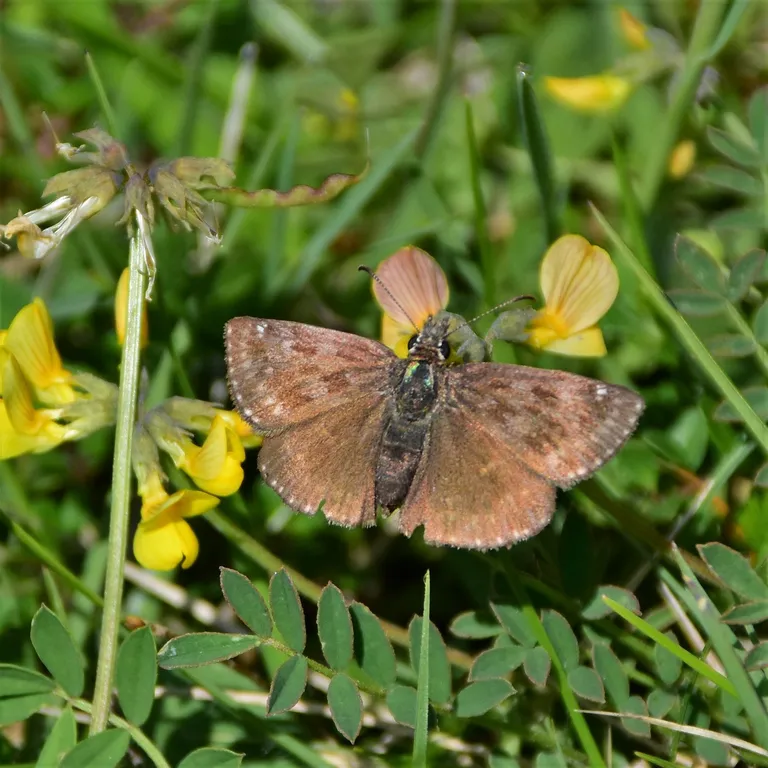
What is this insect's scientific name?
Erynnis tages
